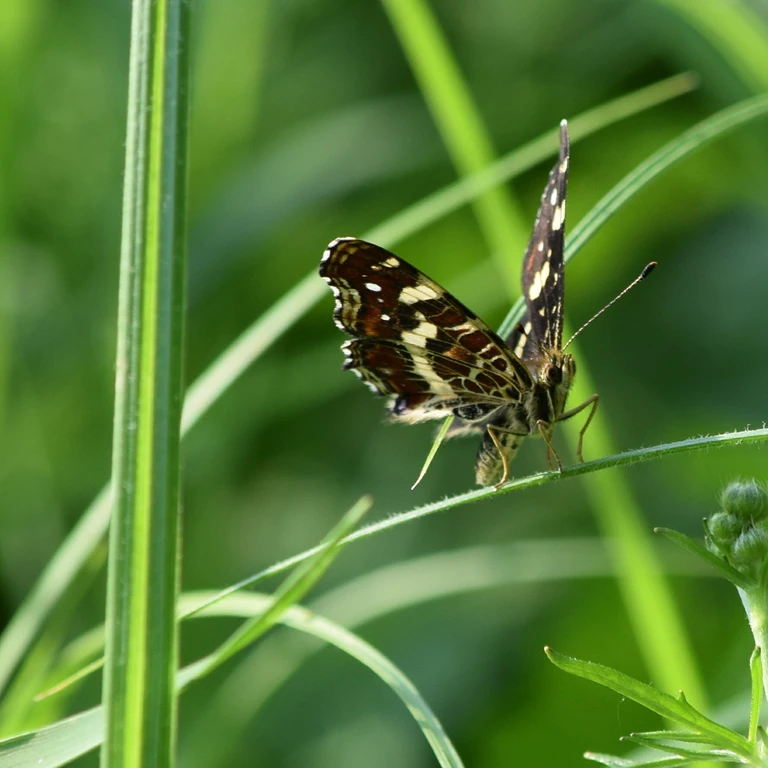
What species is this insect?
Araschnia levana
